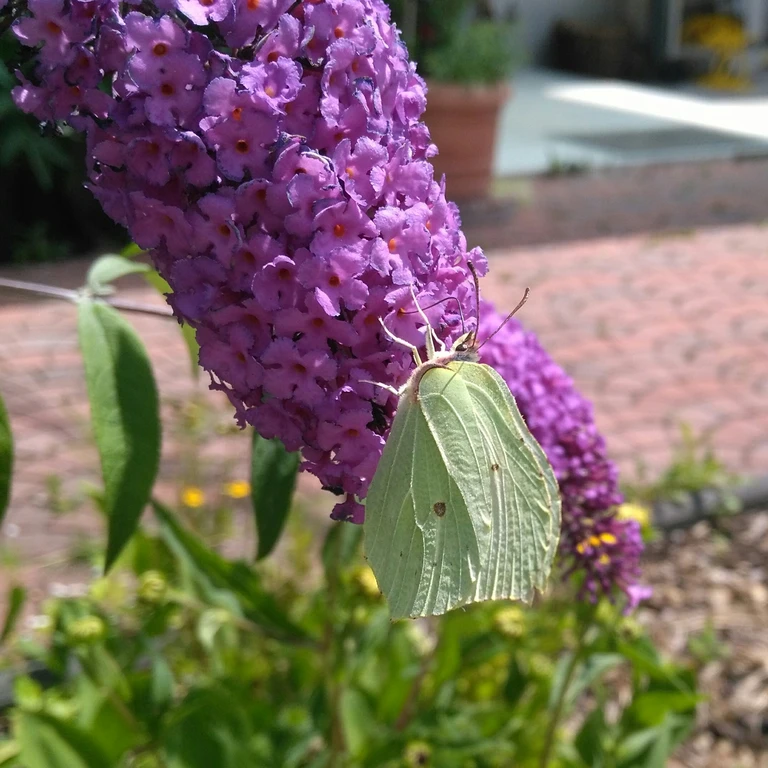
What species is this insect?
Gonepteryx rhamni
